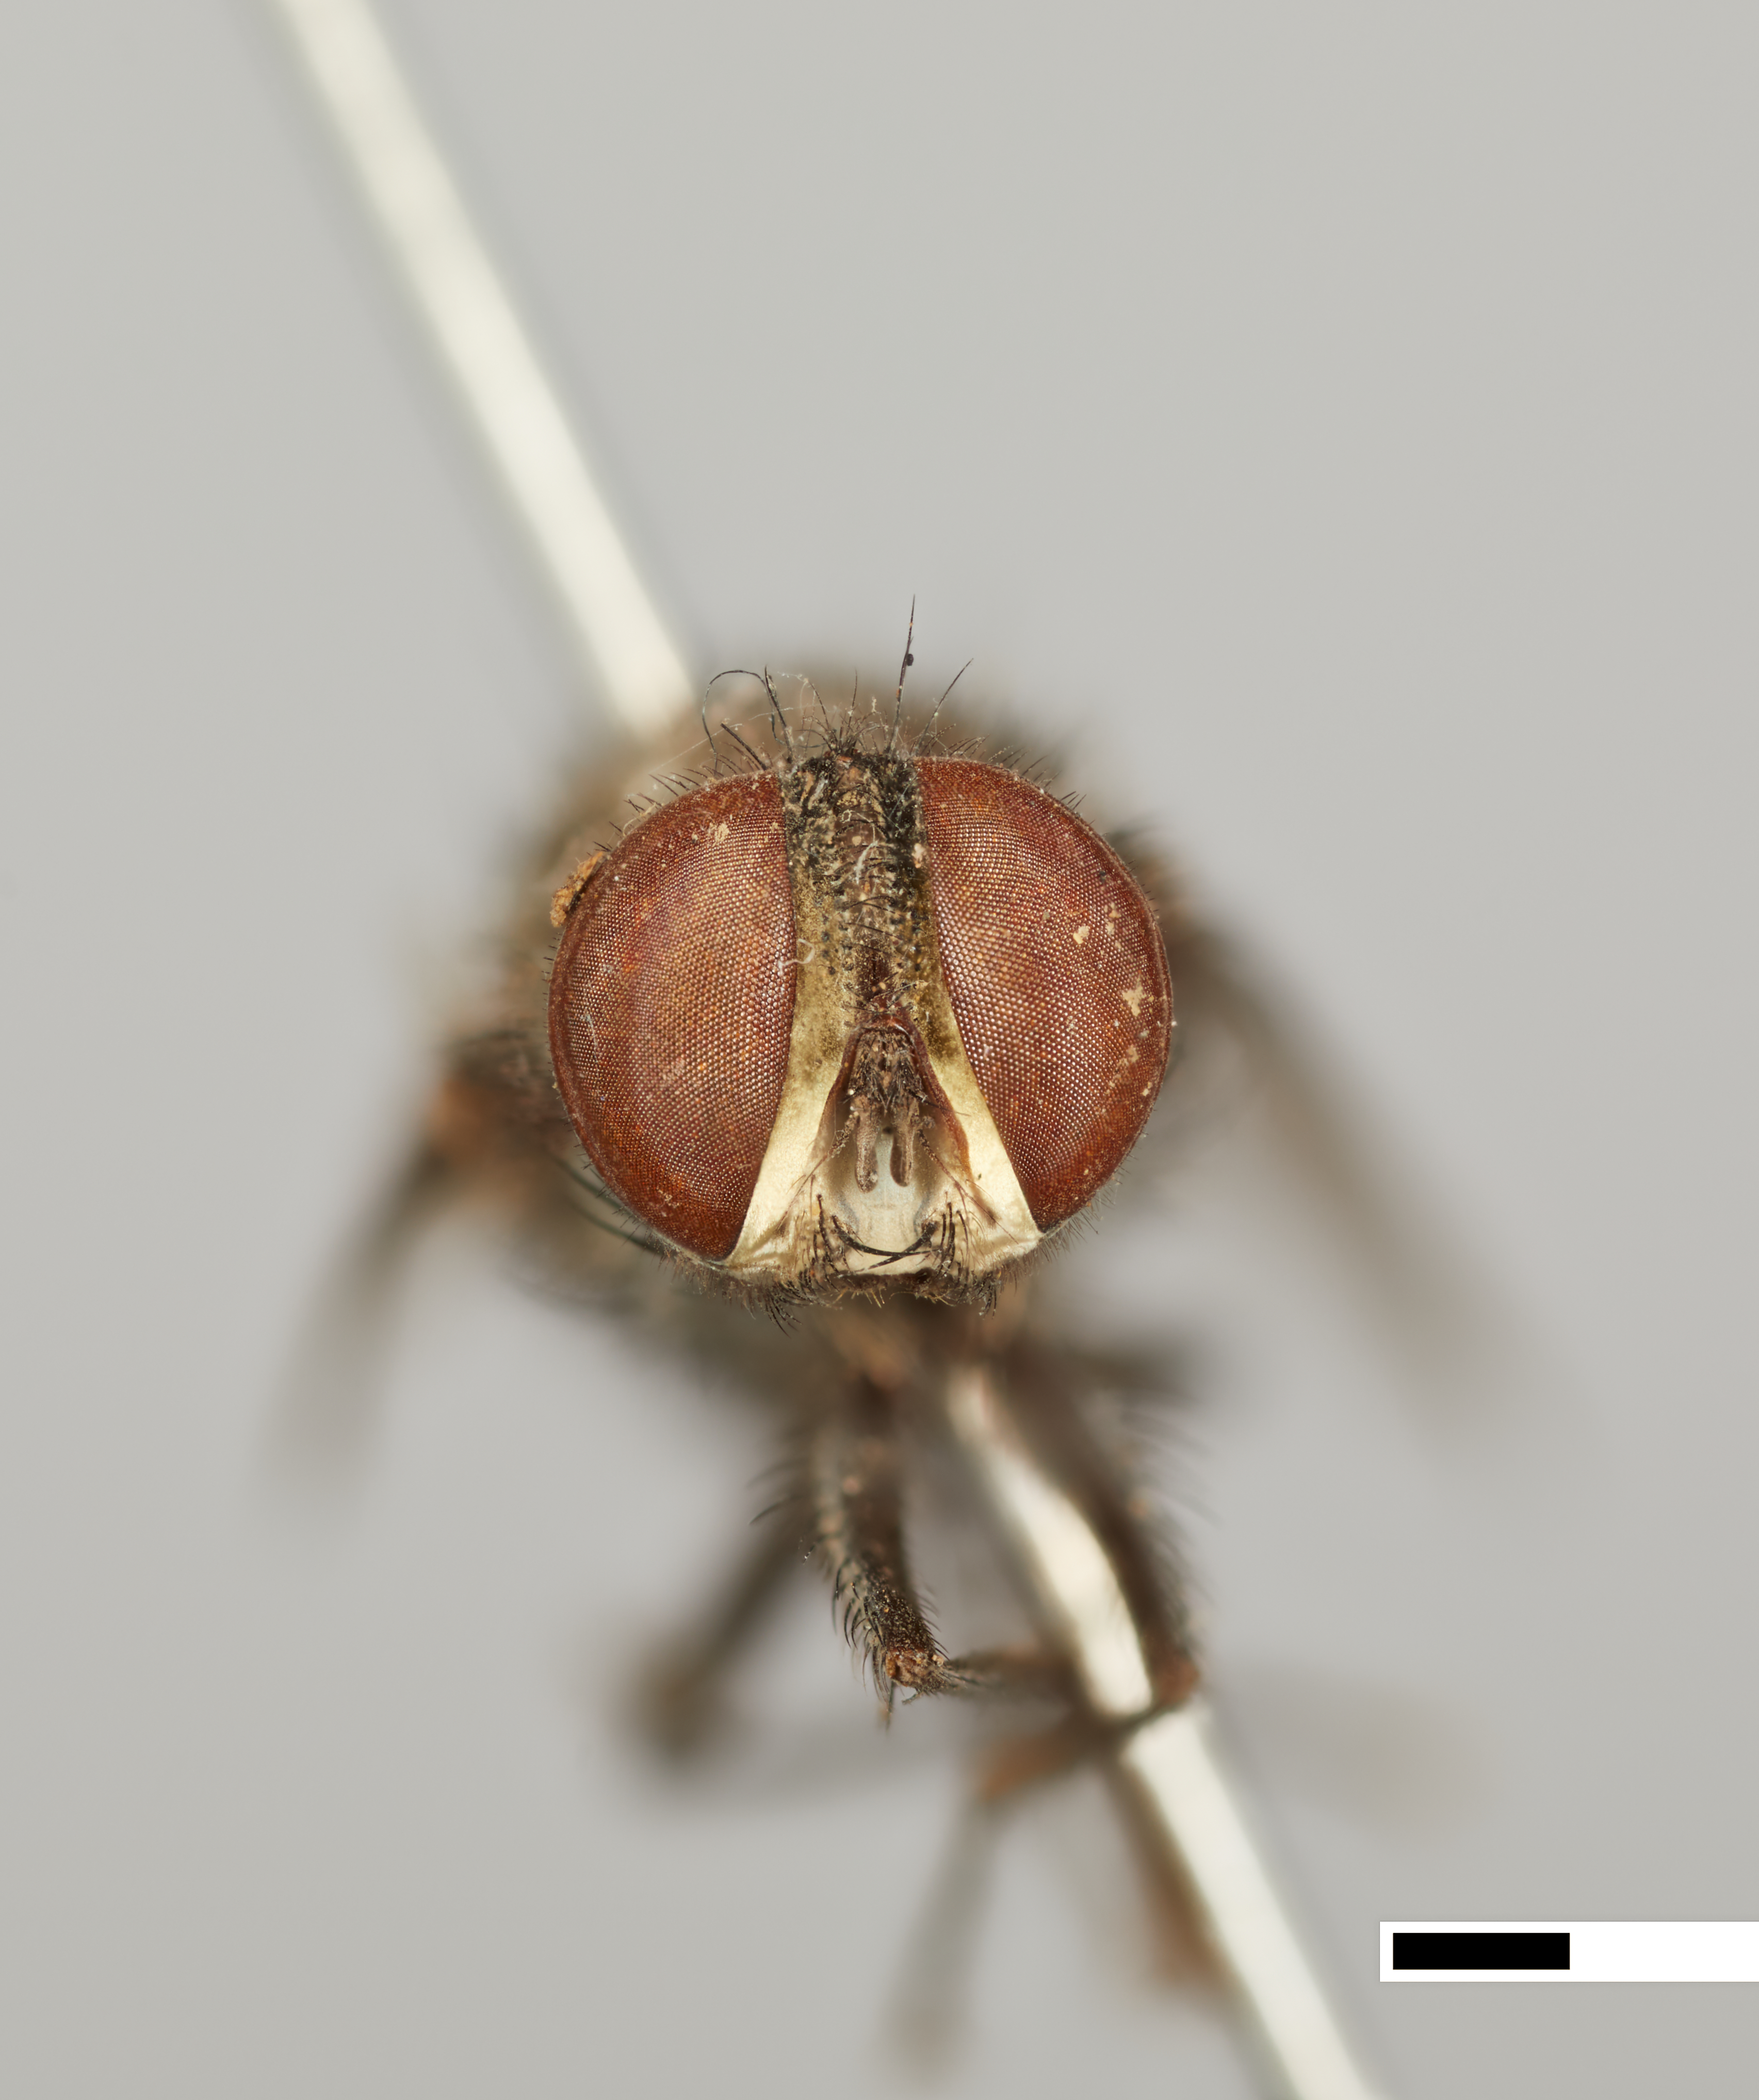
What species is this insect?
Pachyophthalmus auriceps
